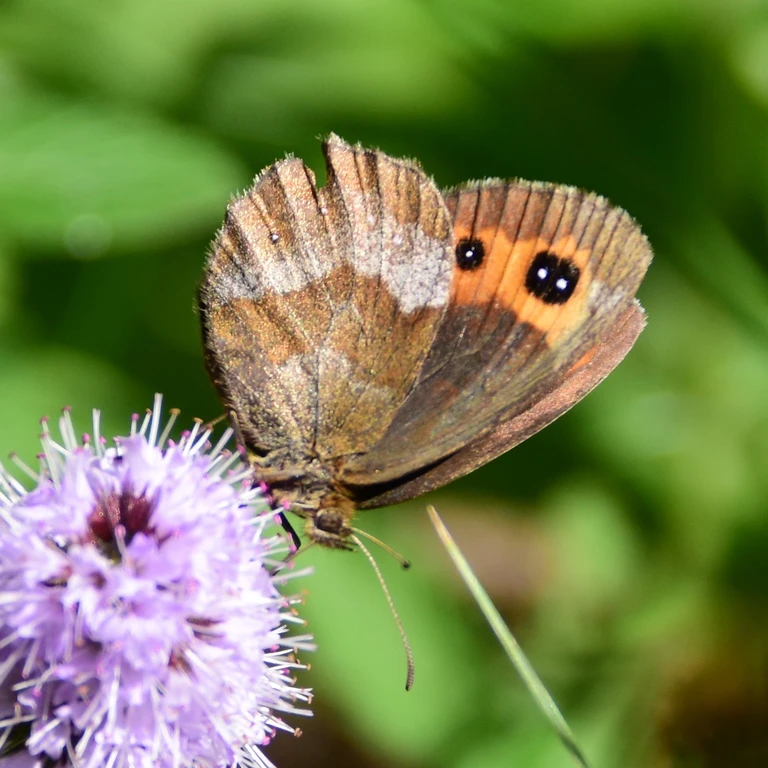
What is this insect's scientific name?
Erebia aethiops
